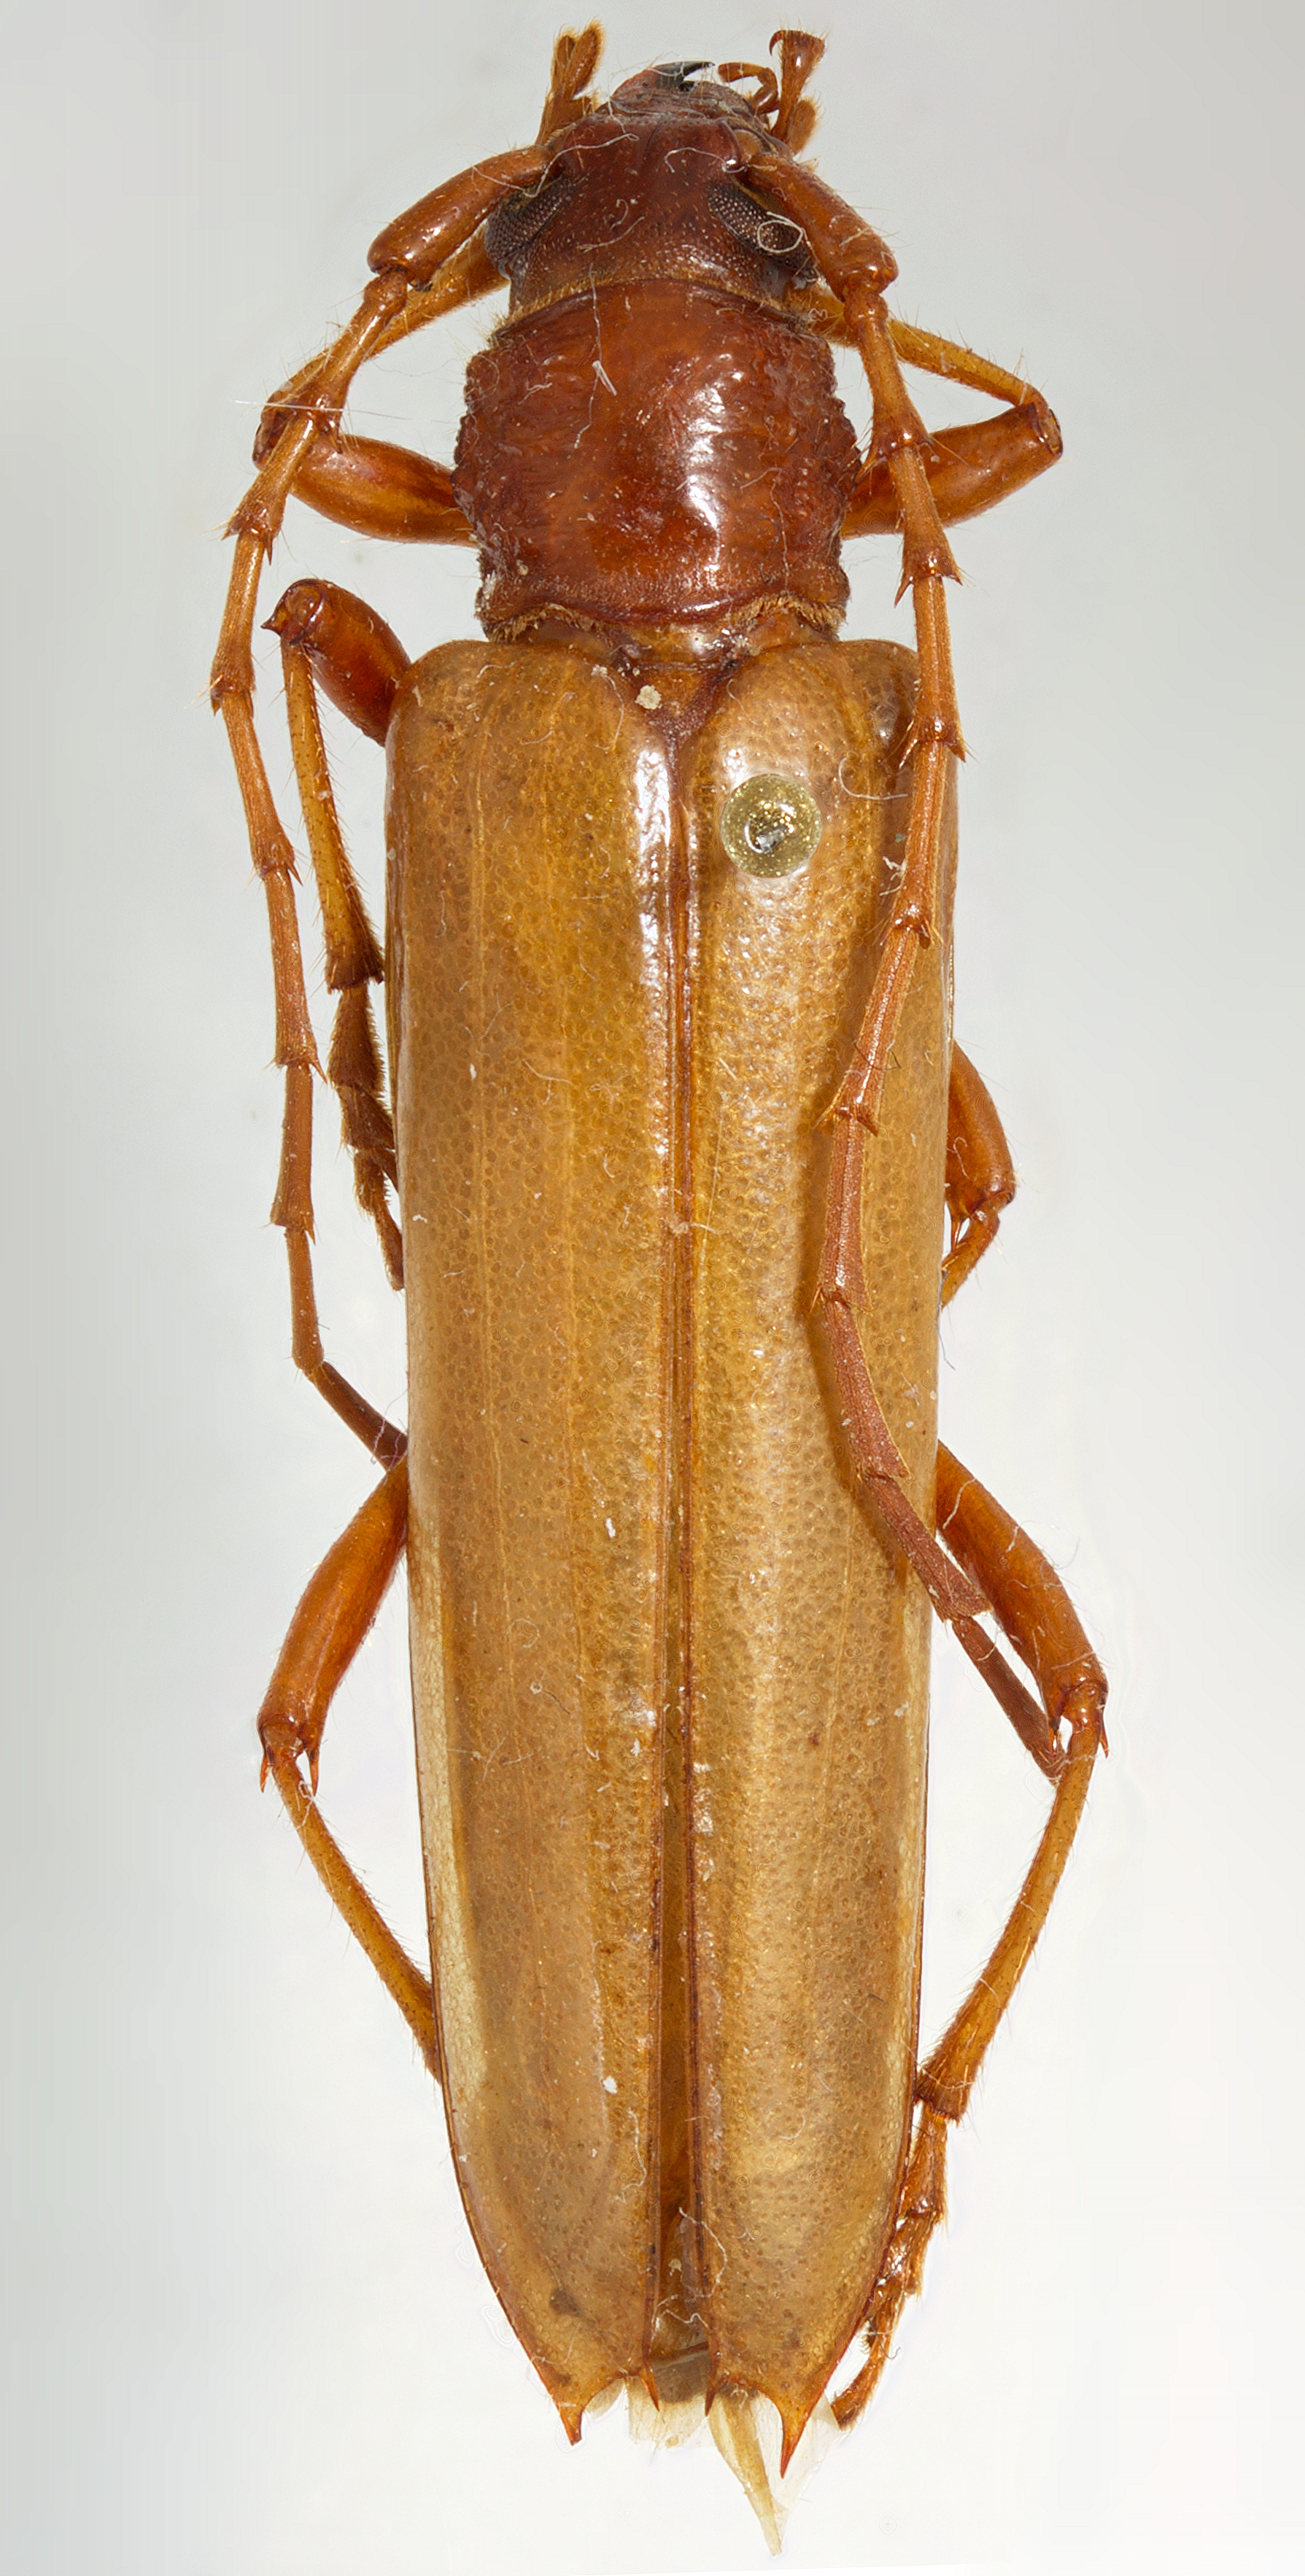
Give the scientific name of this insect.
Atylostagma polita
